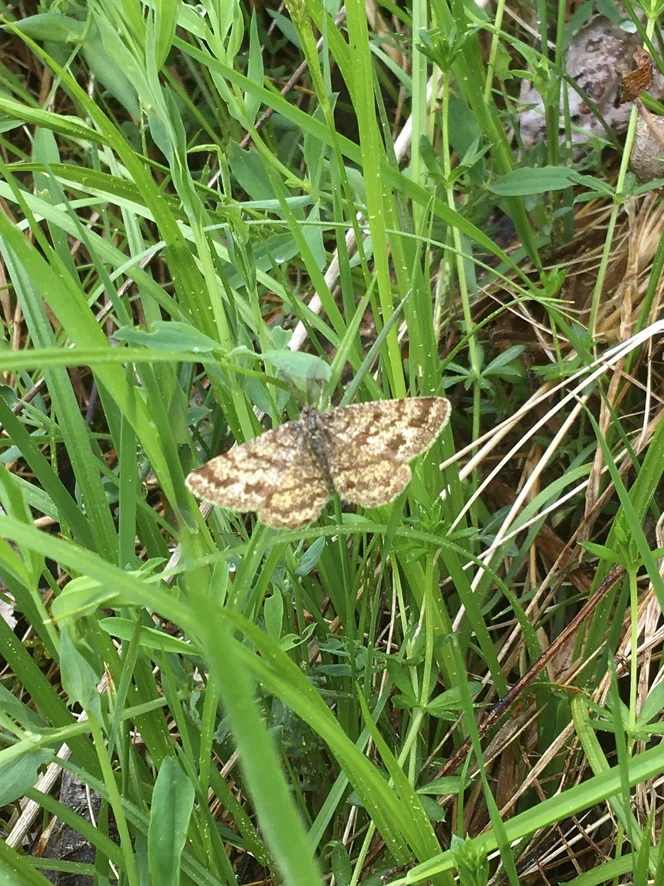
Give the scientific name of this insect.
Ematurga atomaria
